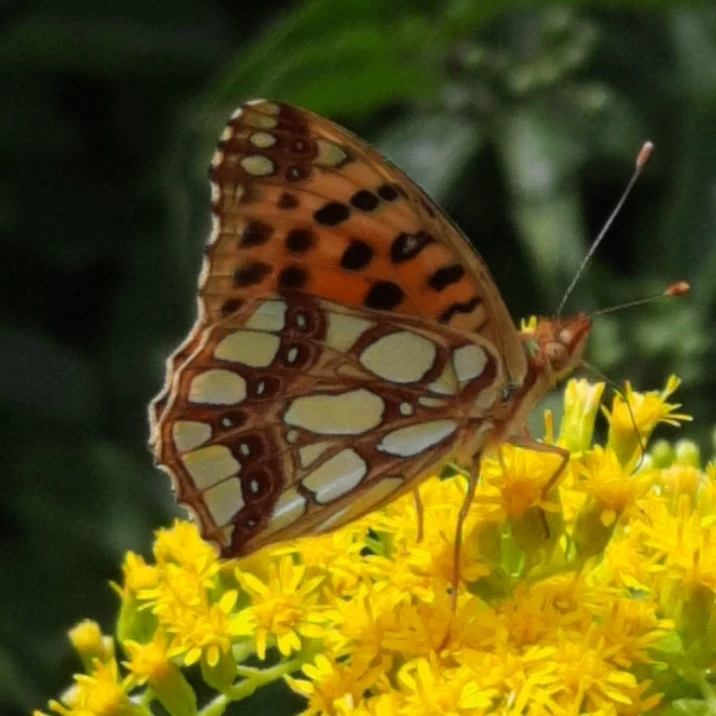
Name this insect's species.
Issoria lathonia
